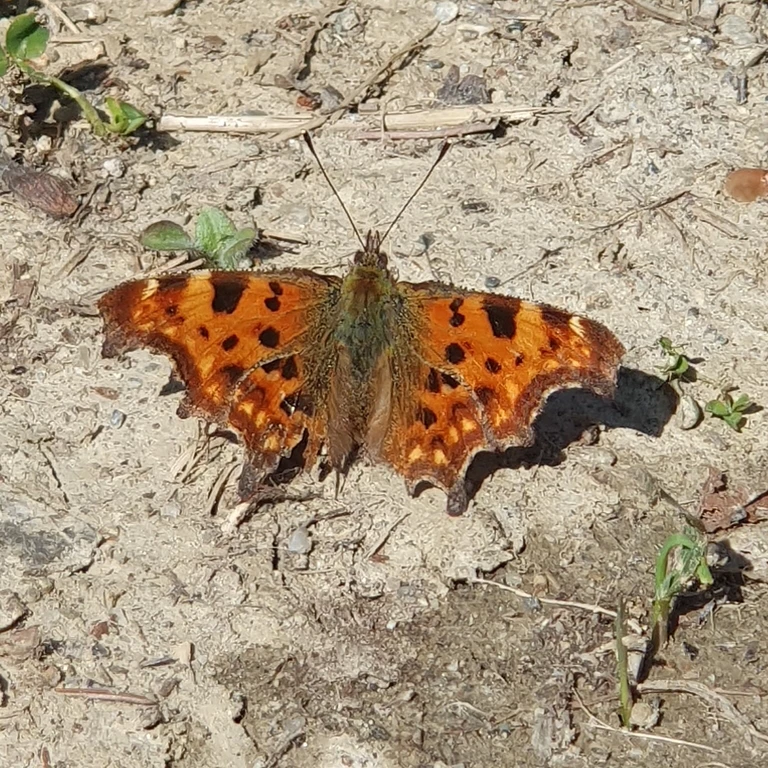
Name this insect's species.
Polygonia c-album
